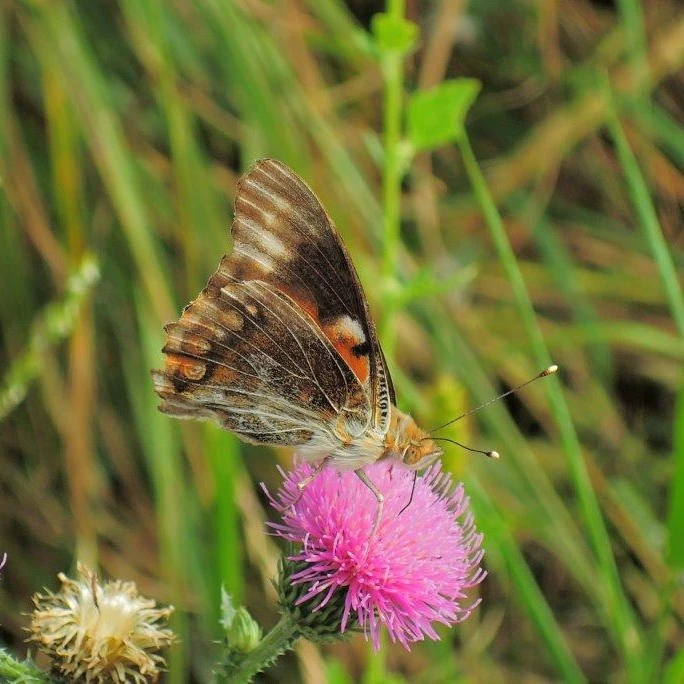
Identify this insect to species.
Vanessa cardui
